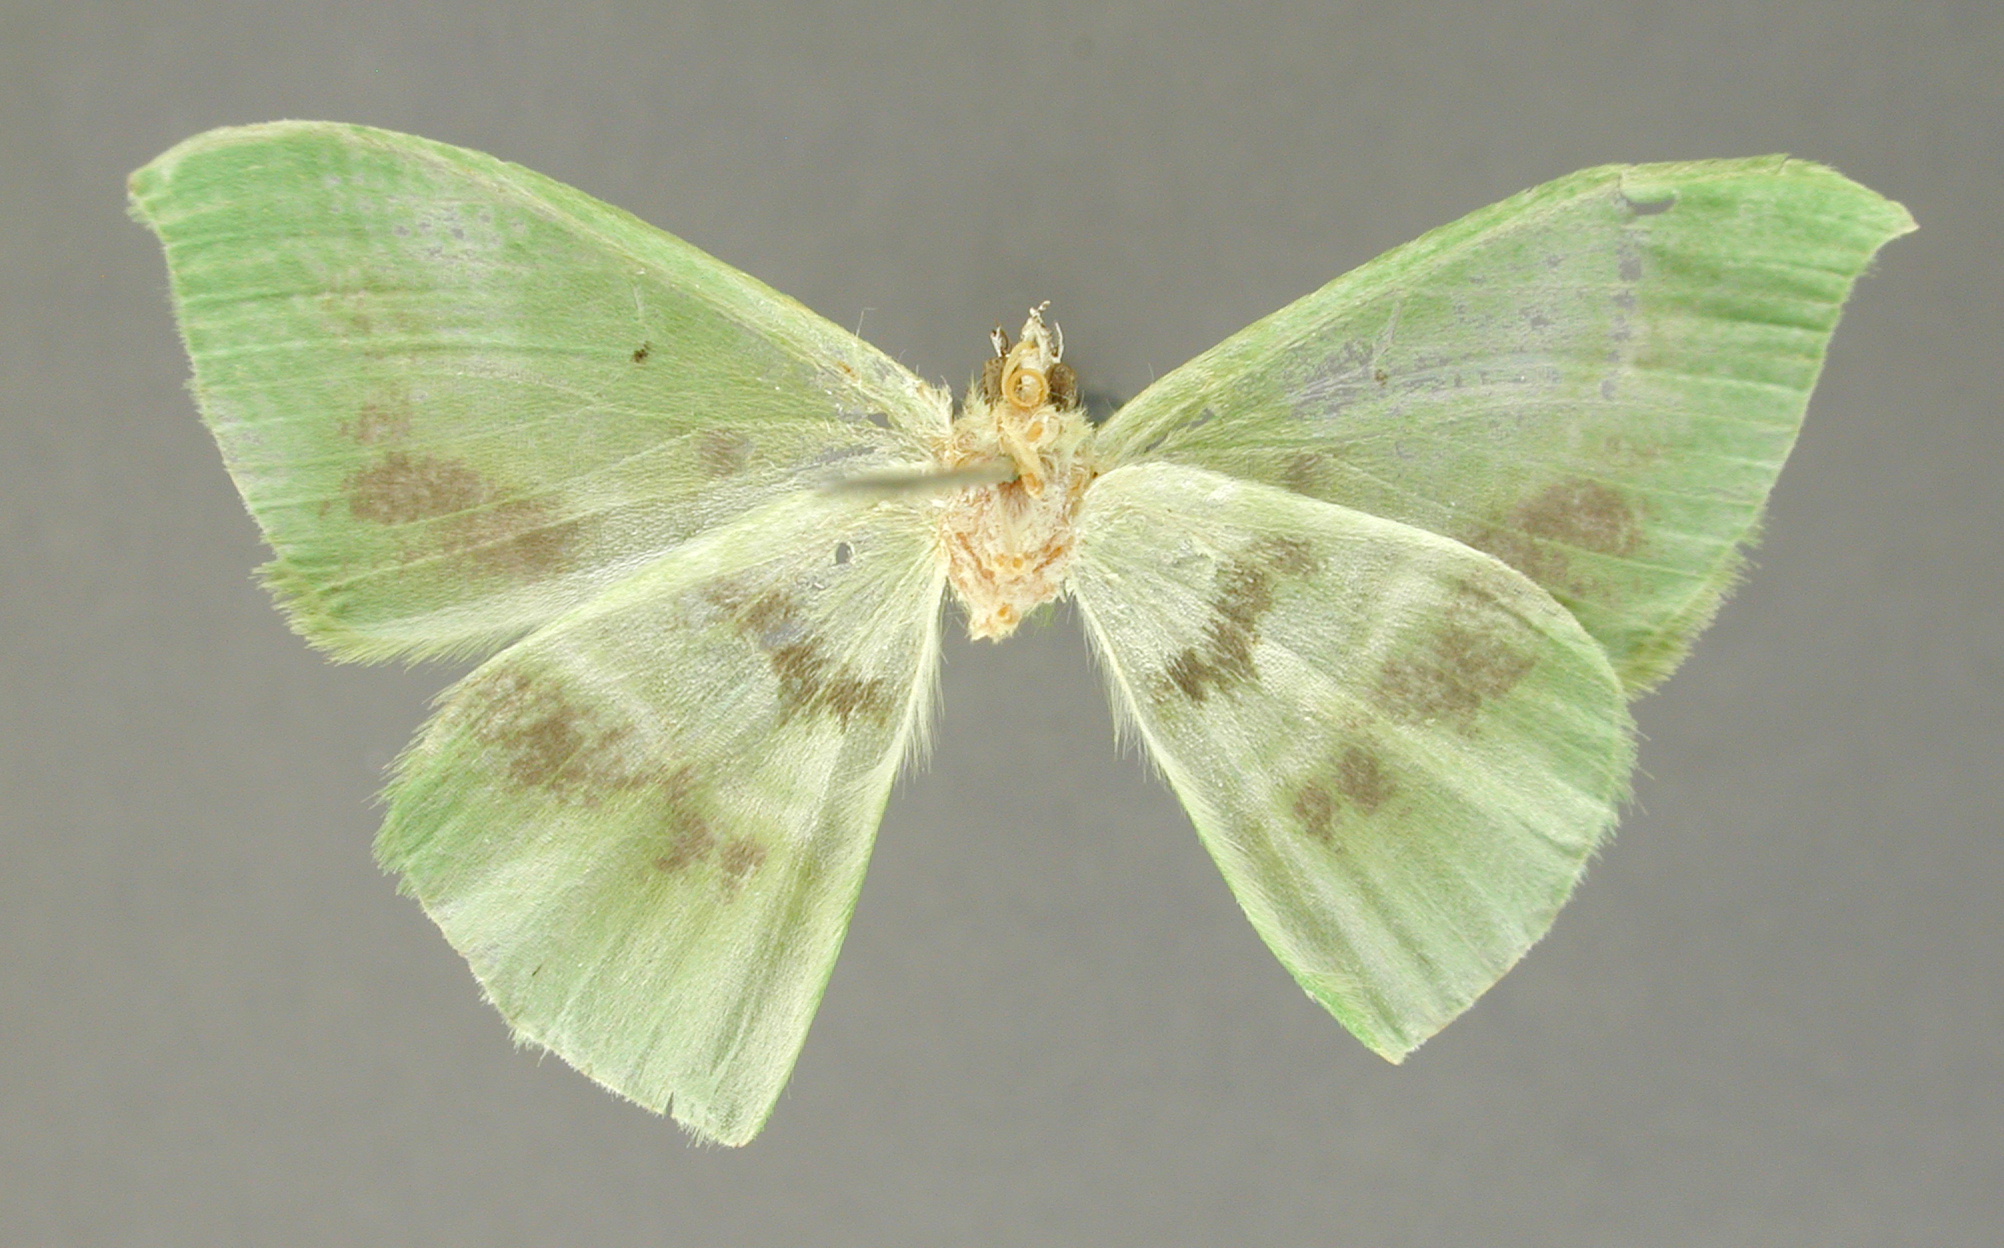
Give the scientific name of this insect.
Phrudocentra giacomellii
